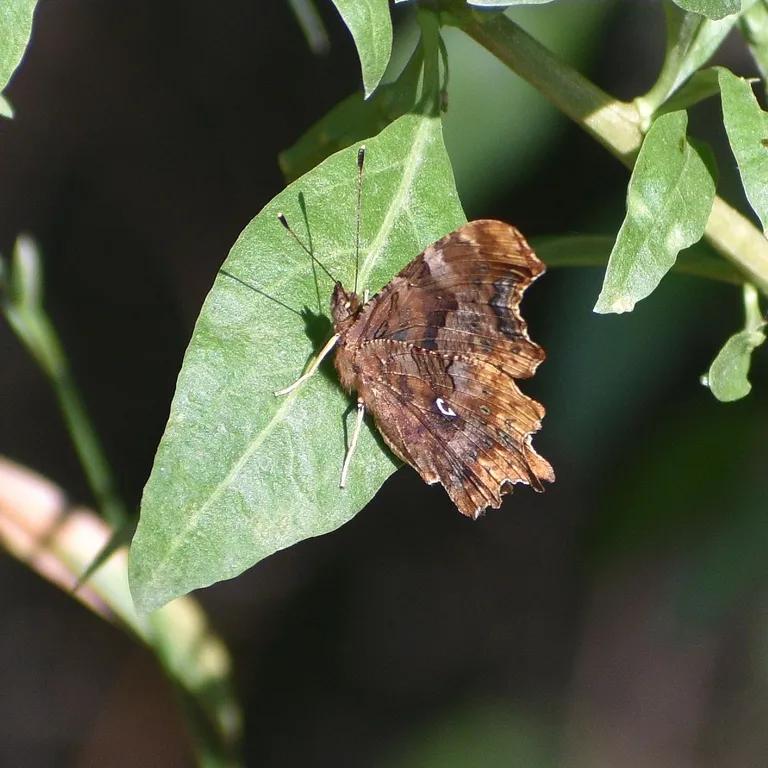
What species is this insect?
Polygonia c-album
